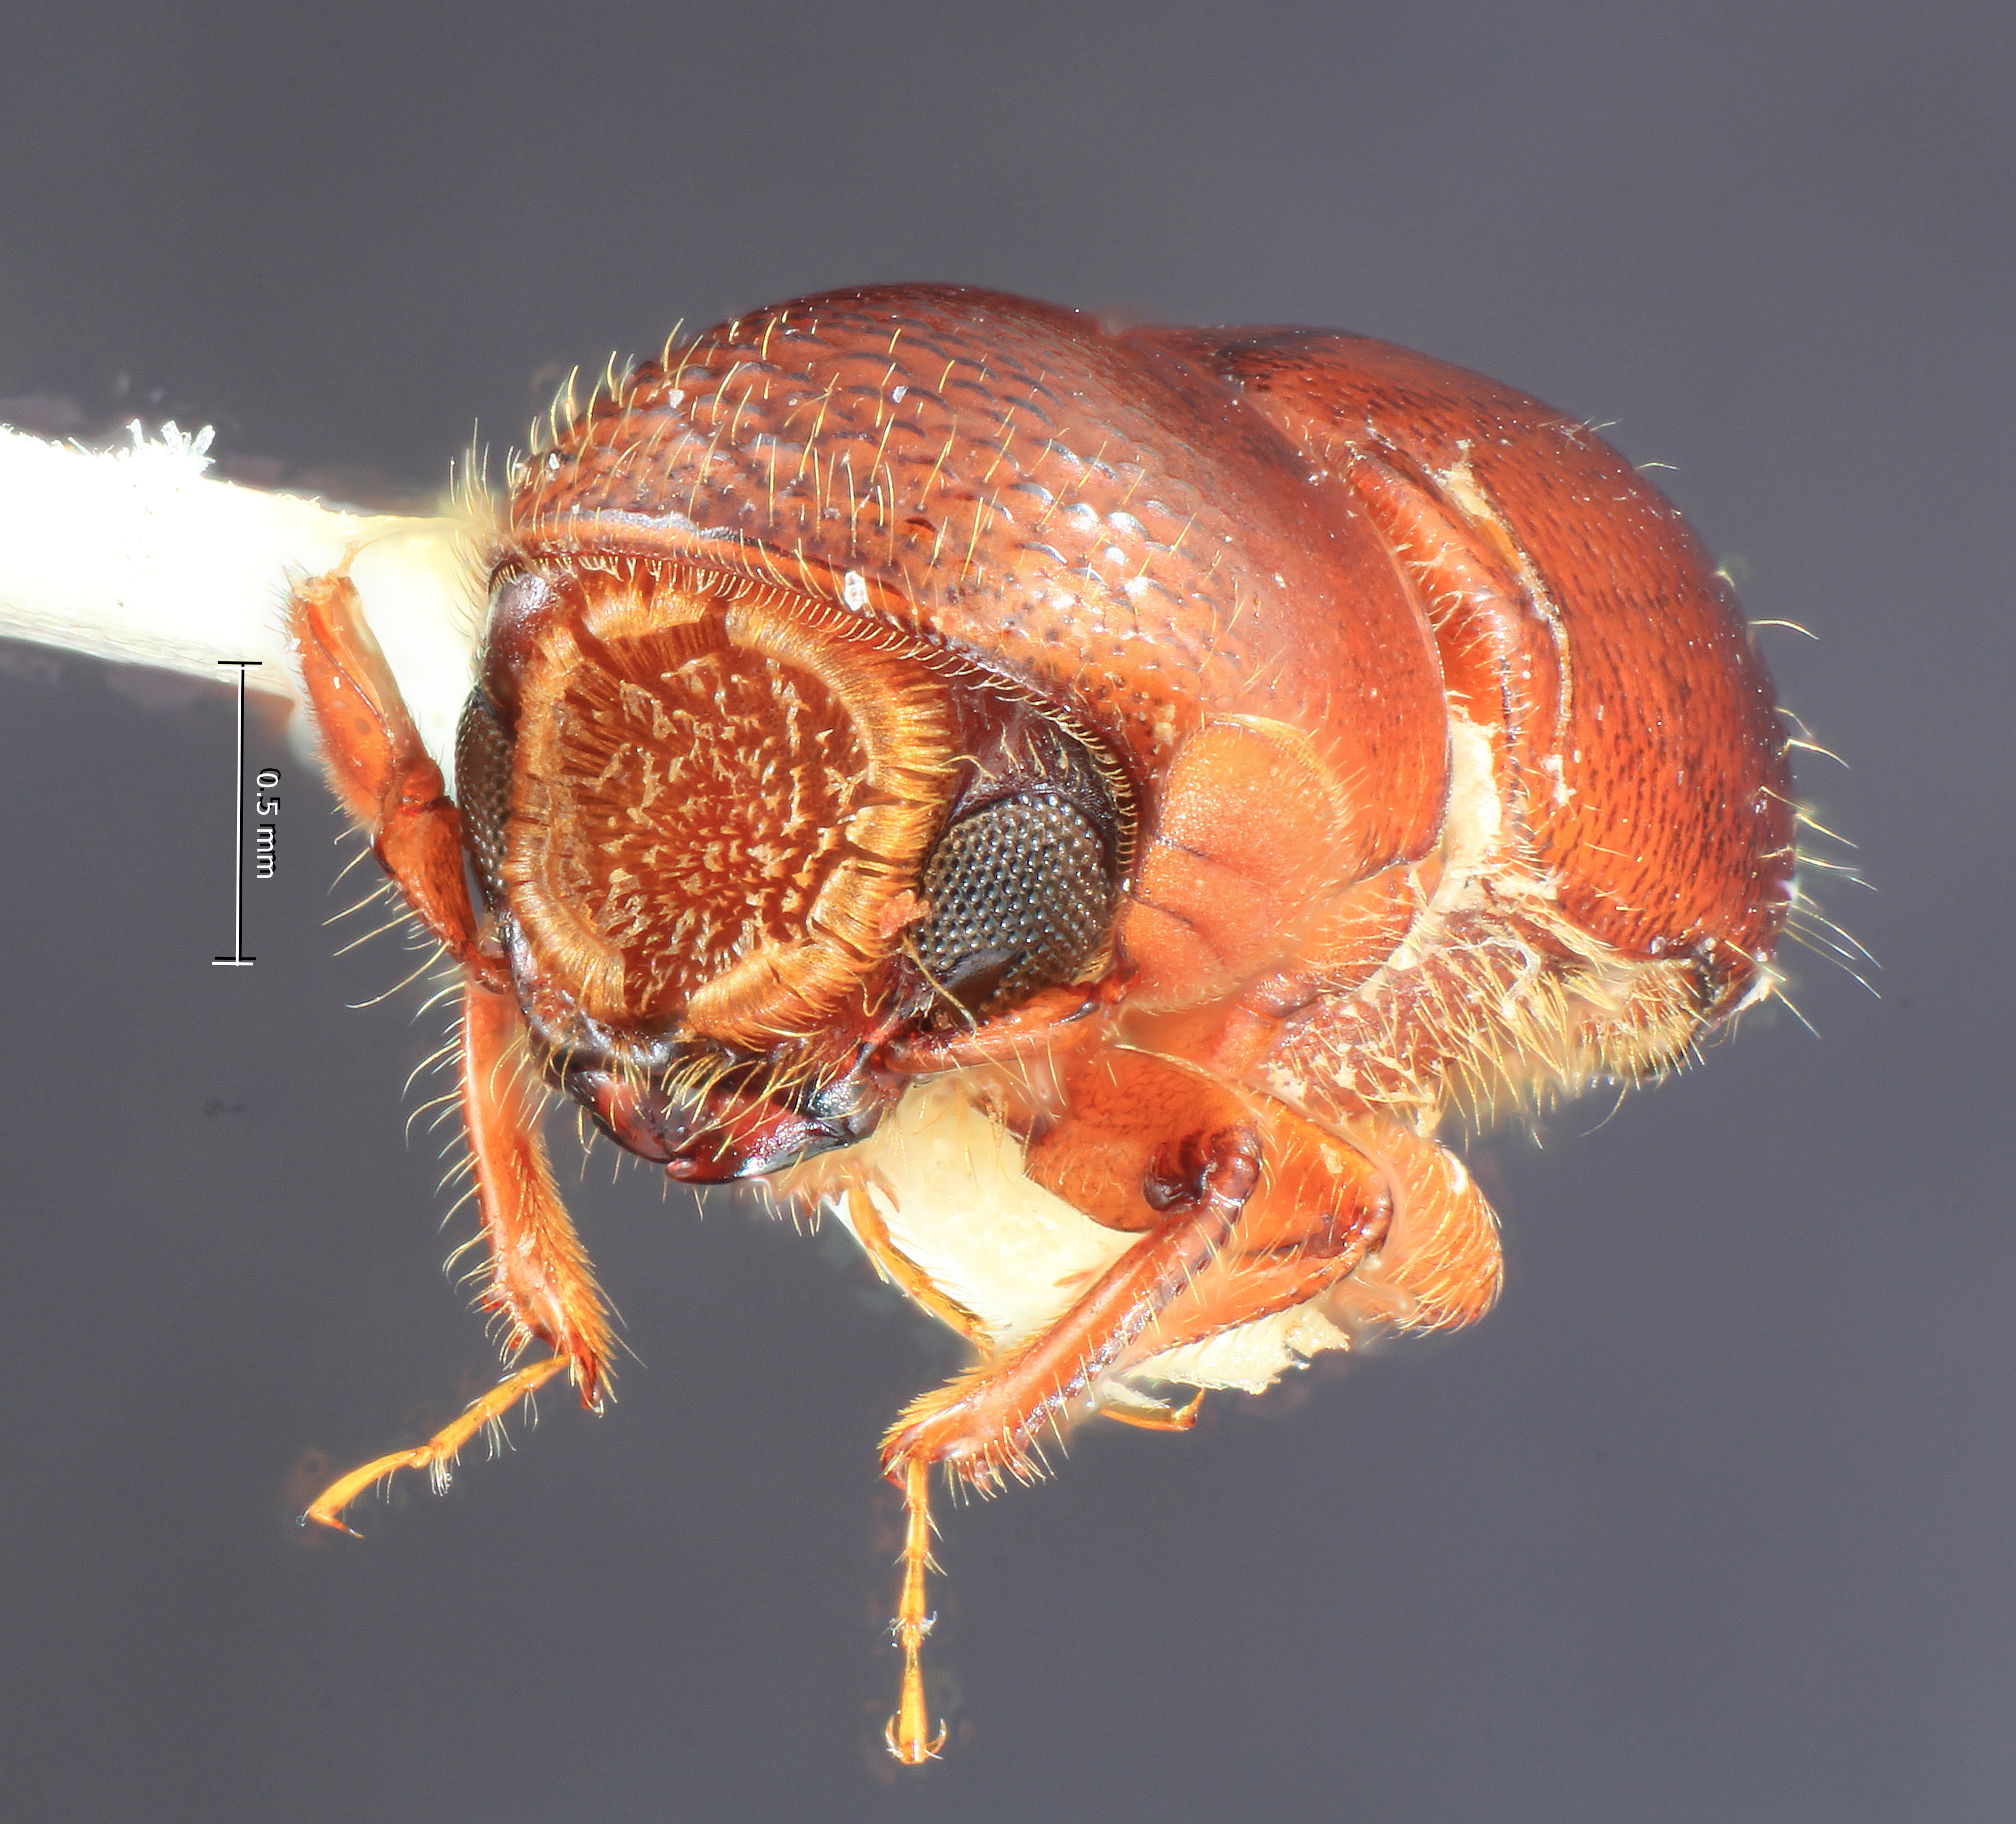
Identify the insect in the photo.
Corthylus castaneus
